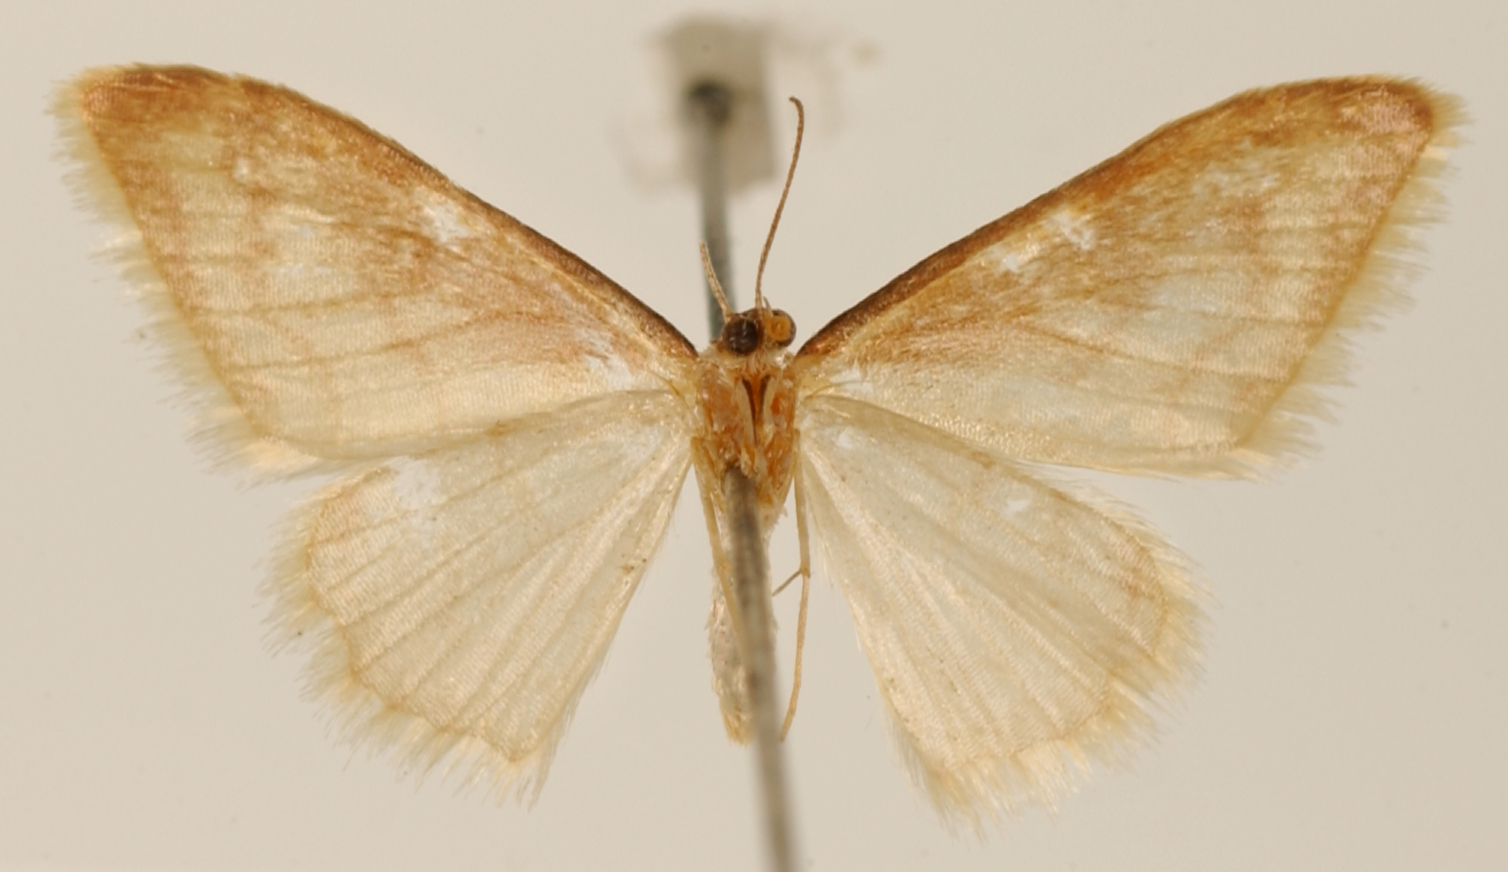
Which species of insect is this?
Craspedia sencilla
